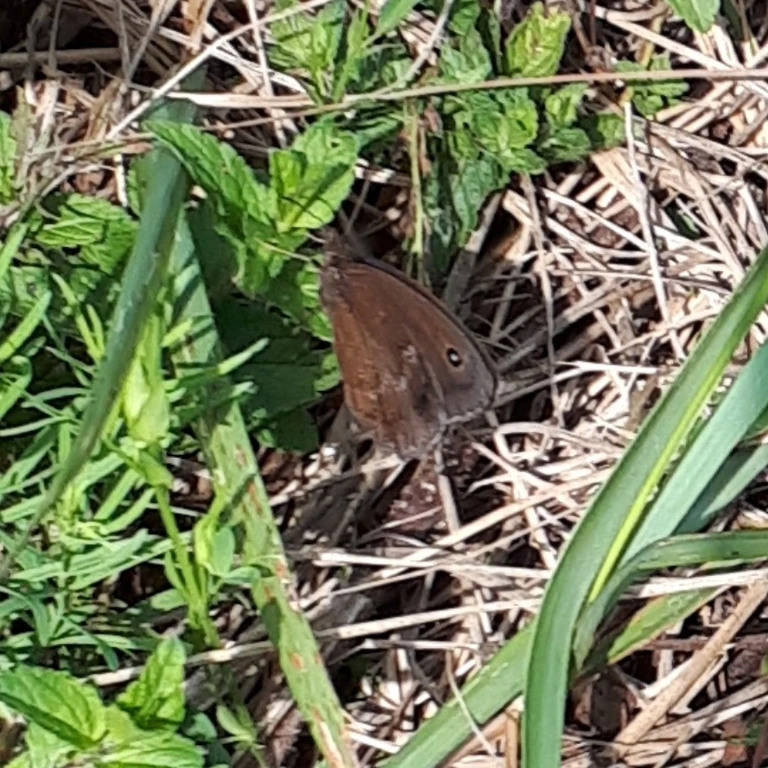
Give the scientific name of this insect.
Minois dryas
